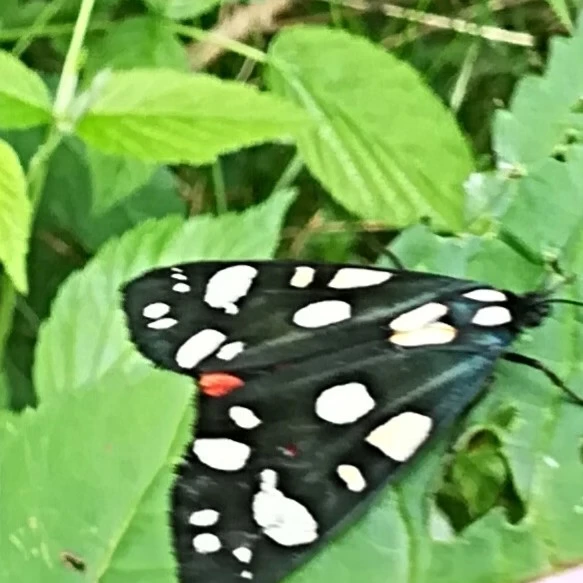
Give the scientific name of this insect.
Callimorpha dominula
